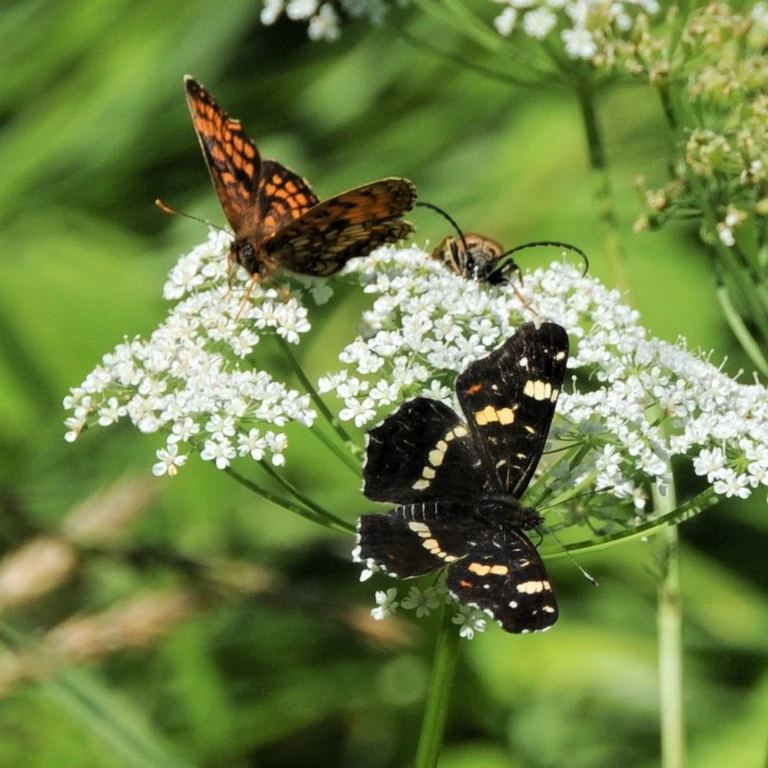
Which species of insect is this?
Araschnia levana
